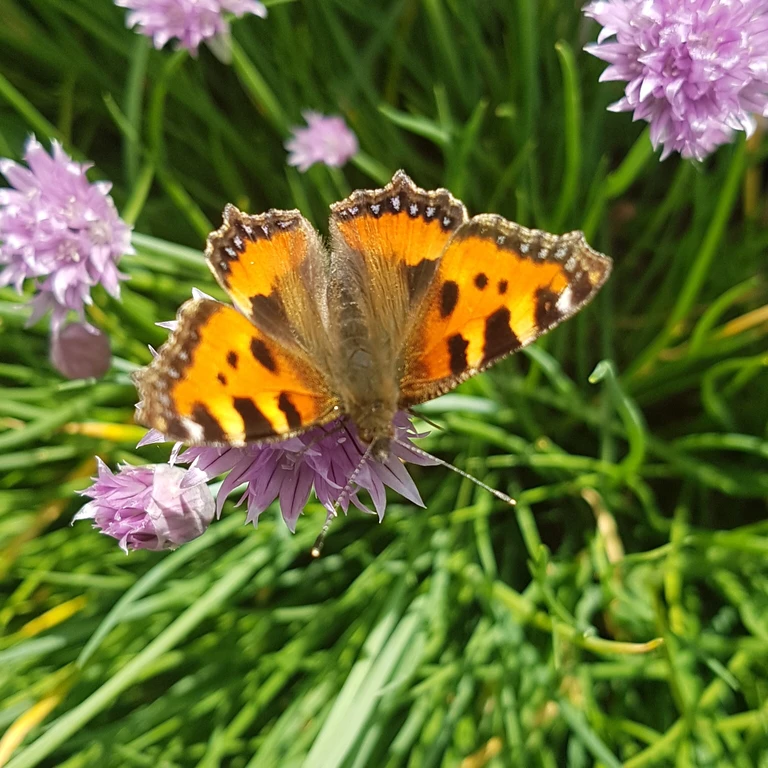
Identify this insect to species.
Aglais urticae
